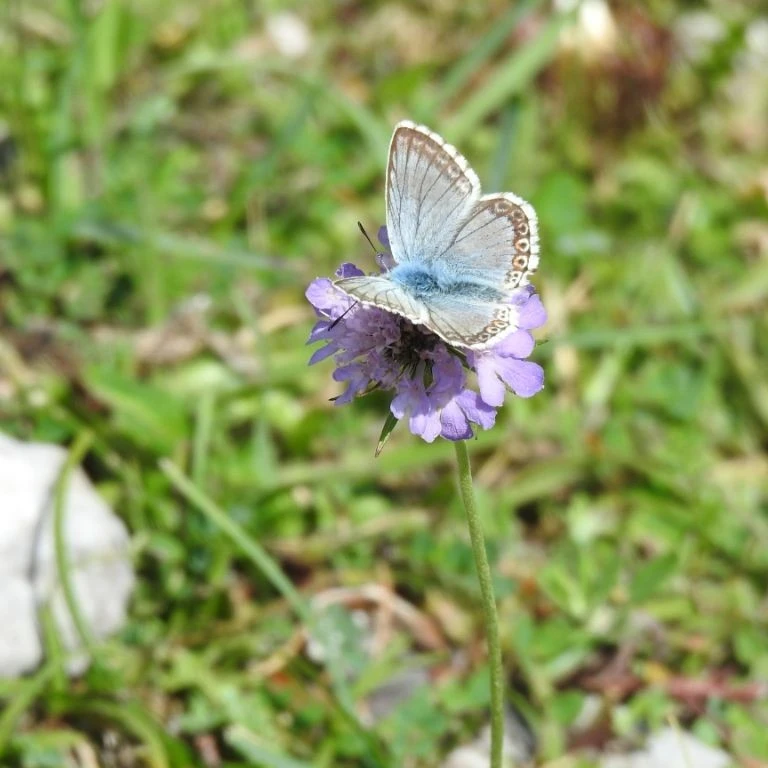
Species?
Lysandra coridon
